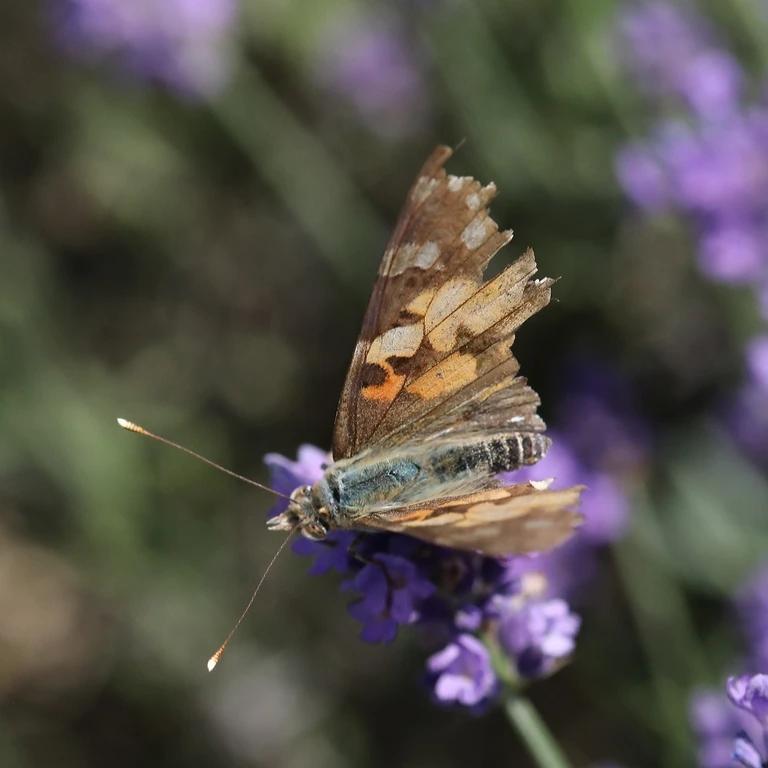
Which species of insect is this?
Vanessa cardui
